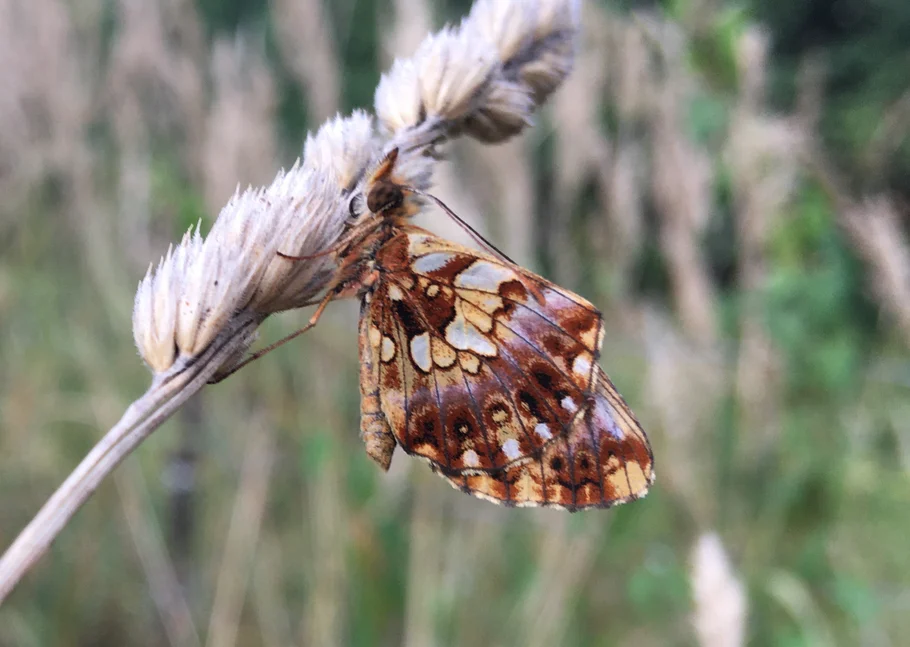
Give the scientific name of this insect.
Boloria dia
